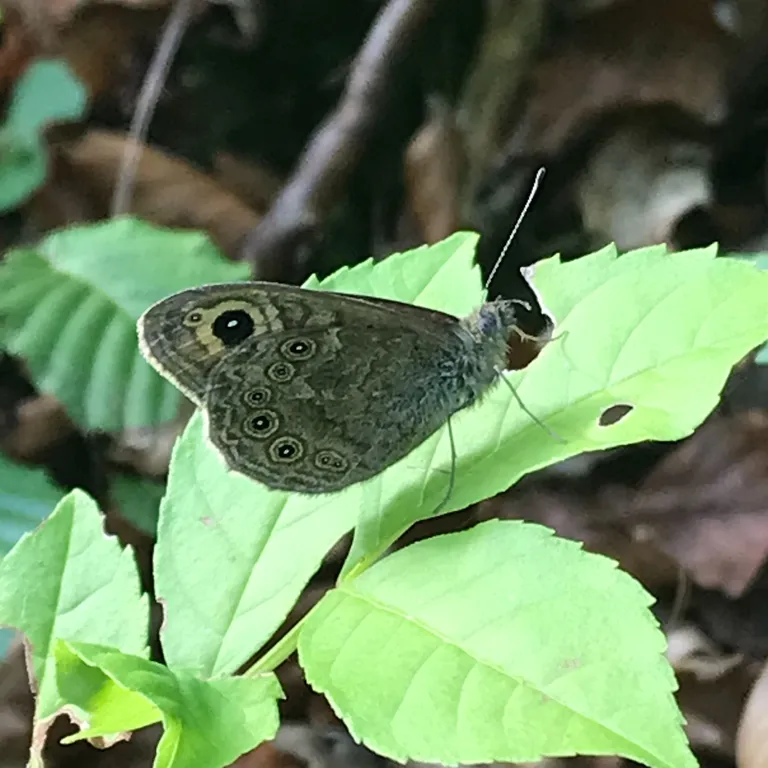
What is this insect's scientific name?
Lasiommata maera (also Pararge maera)
